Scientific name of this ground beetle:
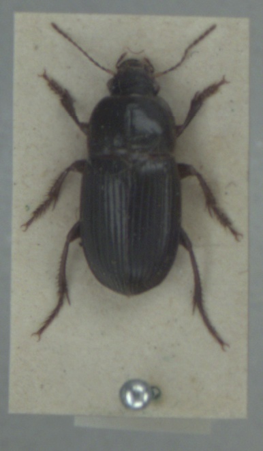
Harpalus serripes
